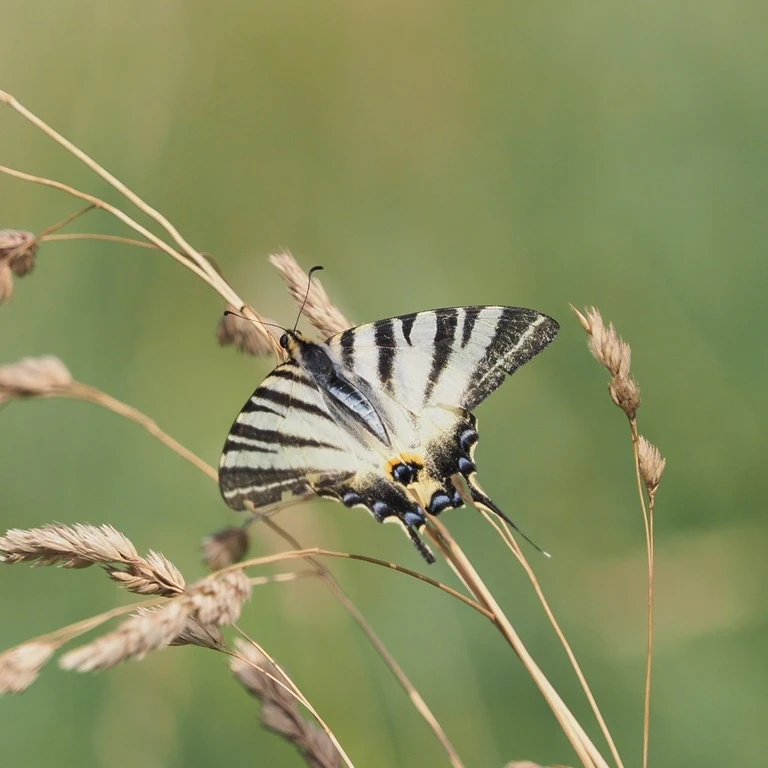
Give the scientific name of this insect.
Iphiclides podalirius
